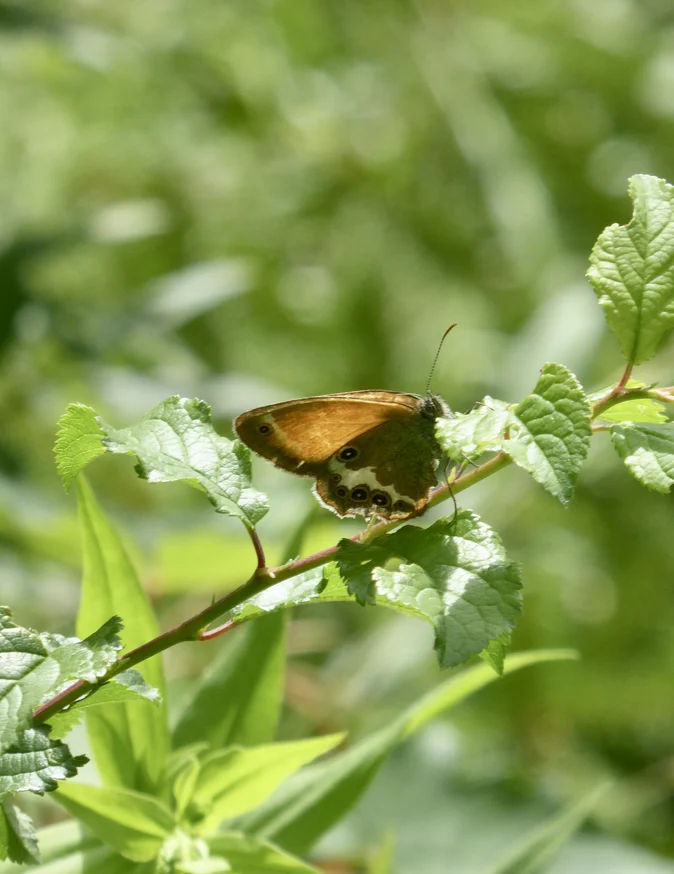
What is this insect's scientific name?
Coenonympha arcania
